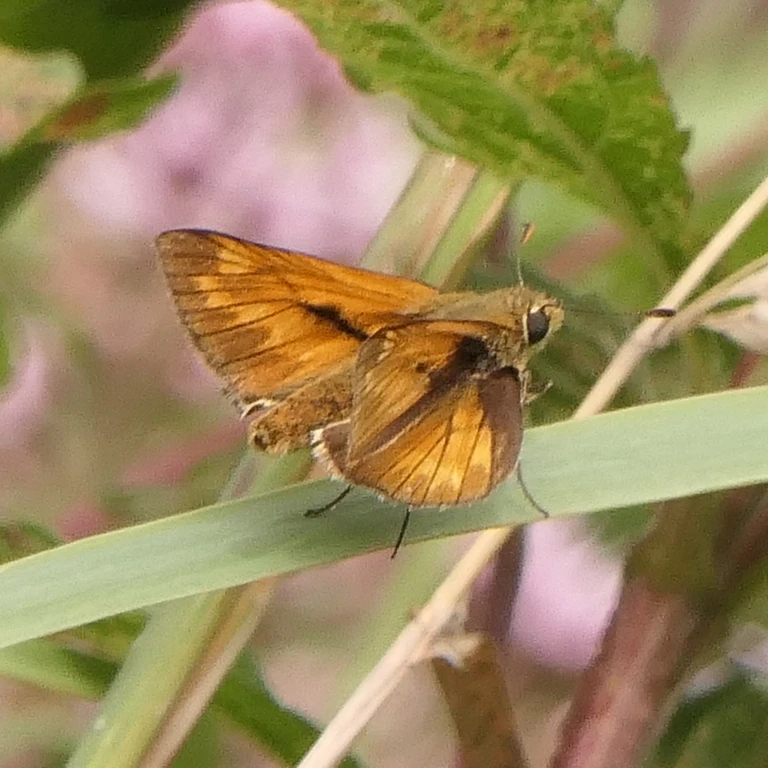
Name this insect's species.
Ochlodes sylvanus (also Ochlodes venata)
